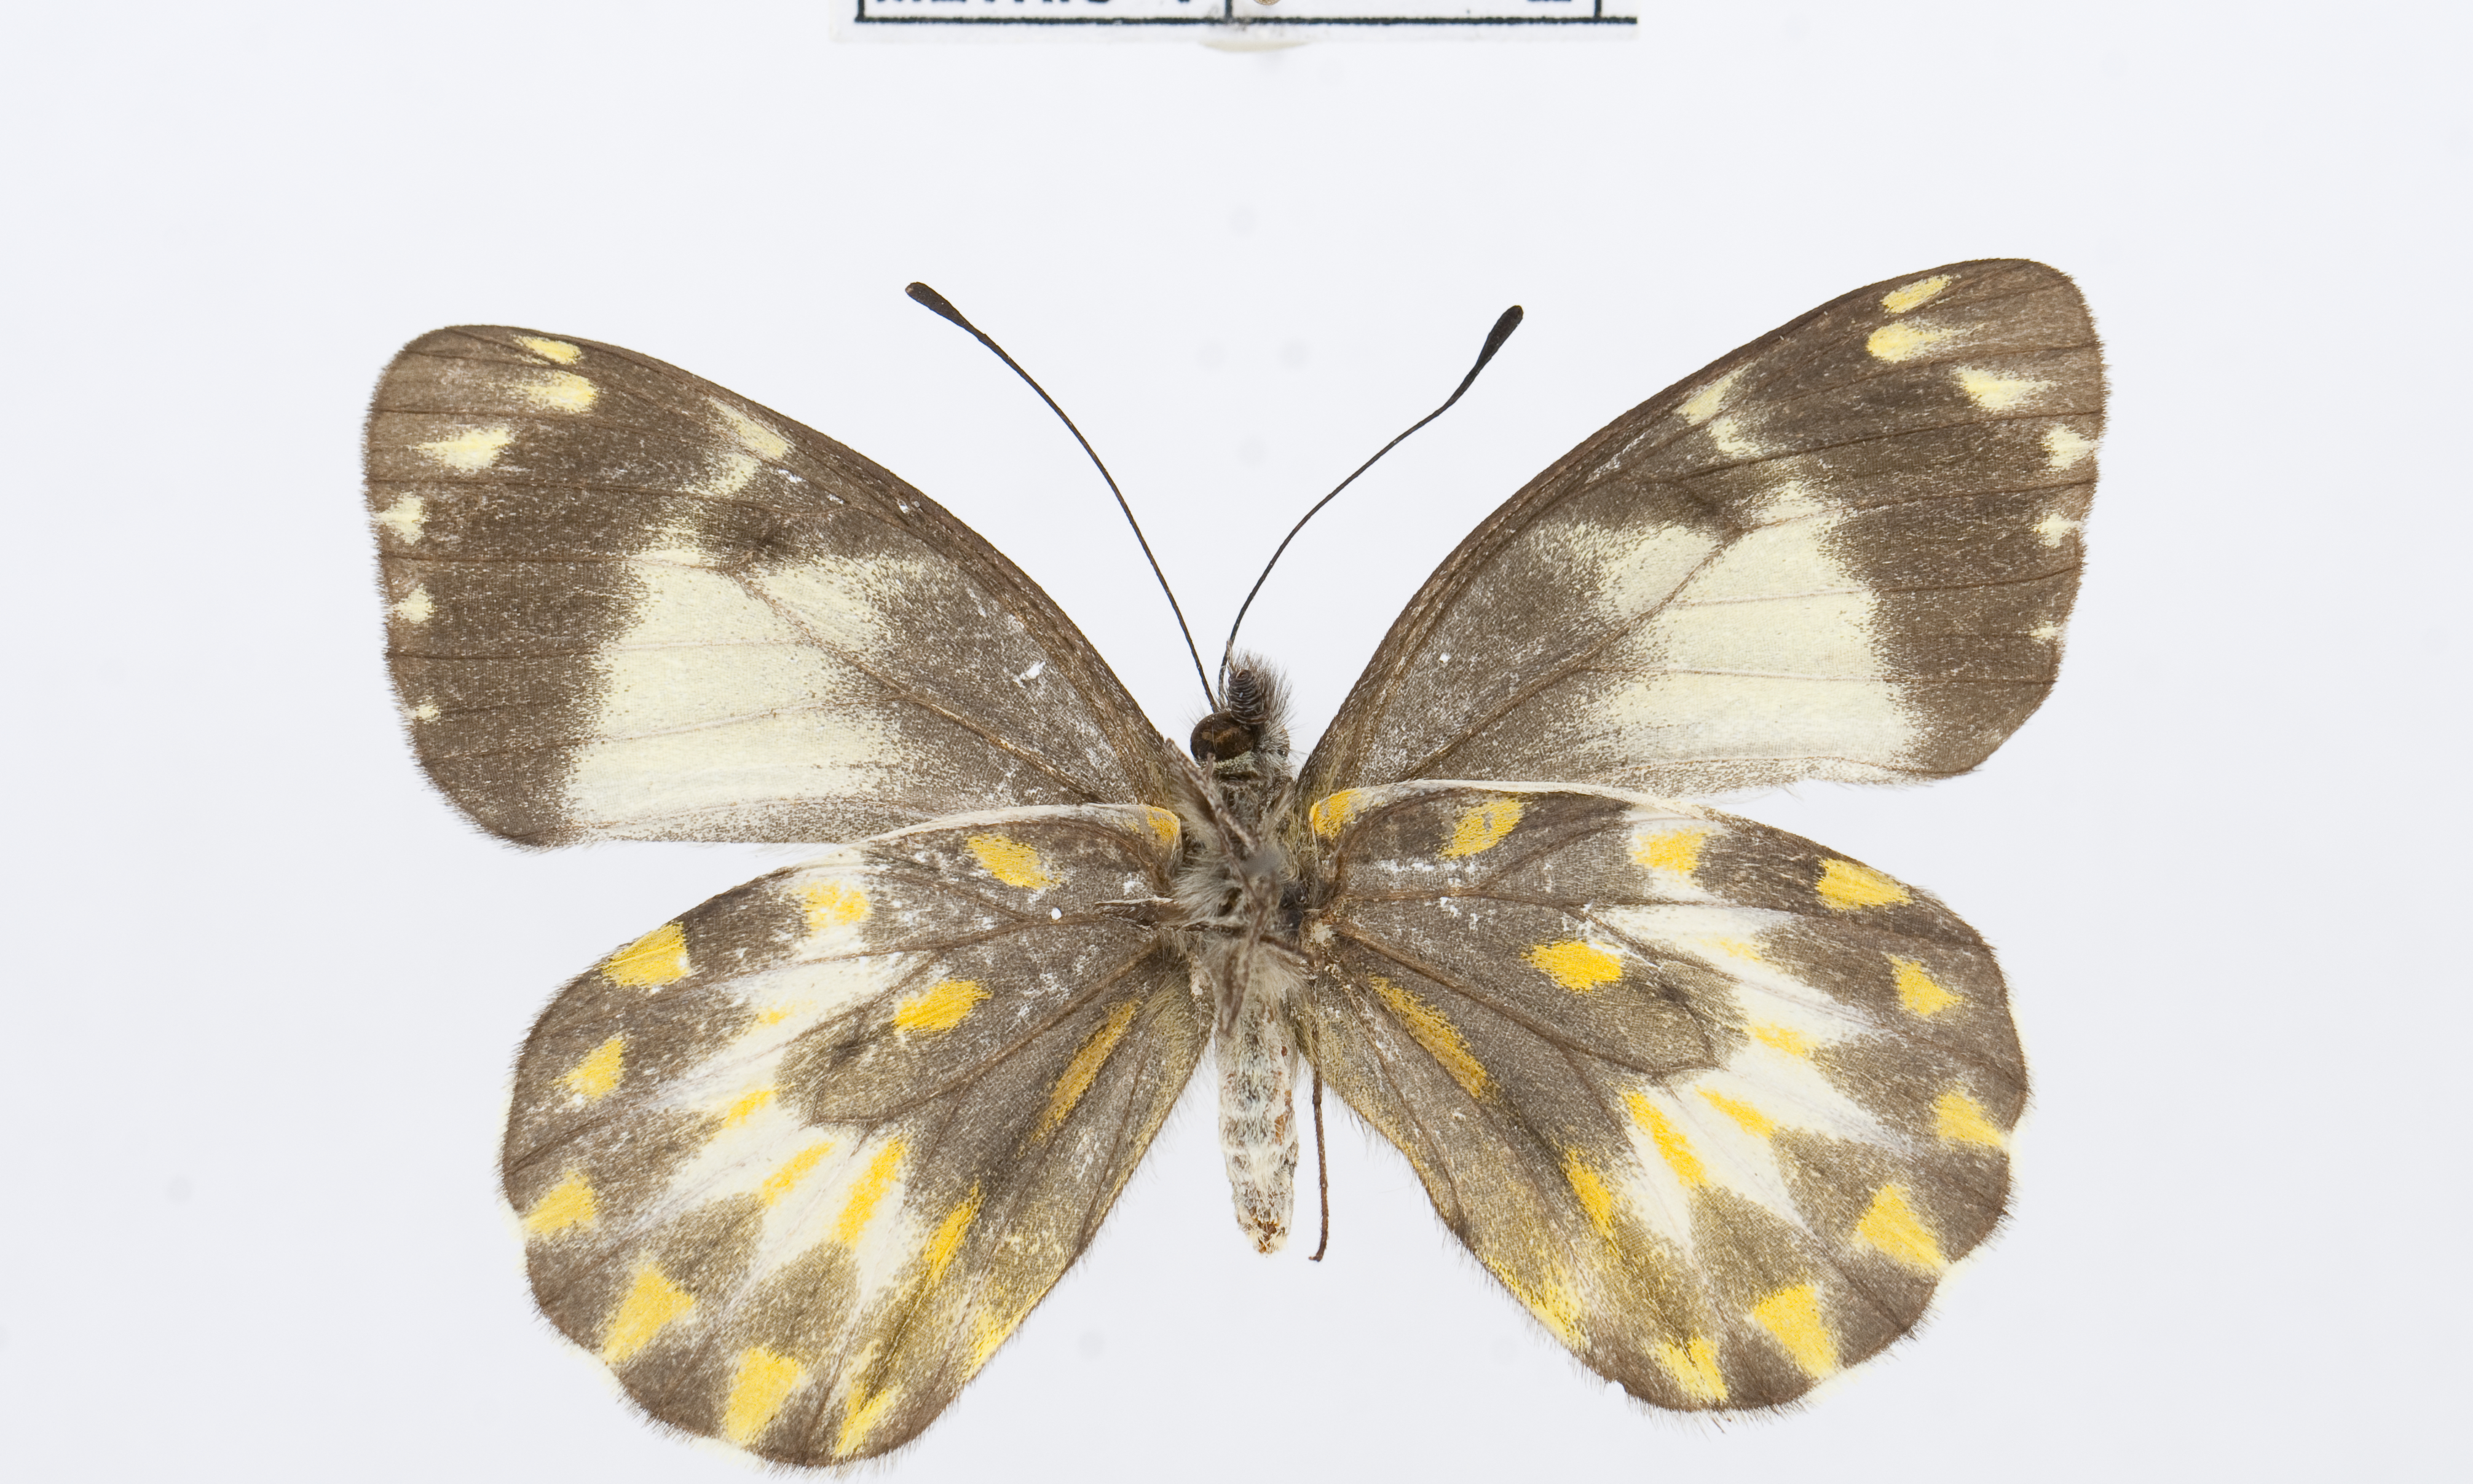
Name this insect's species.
Delias kenricki
